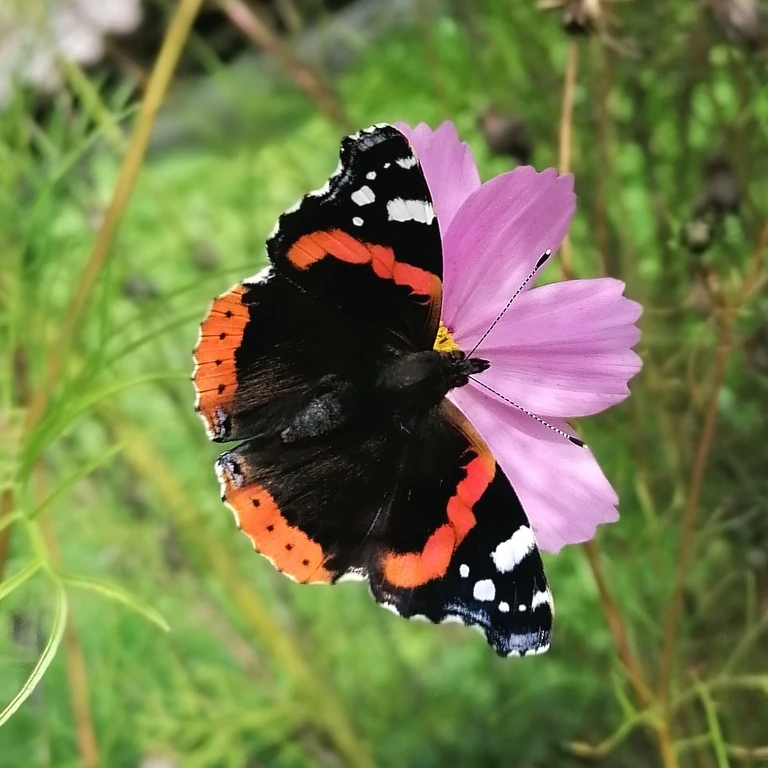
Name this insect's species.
Vanessa atalanta
